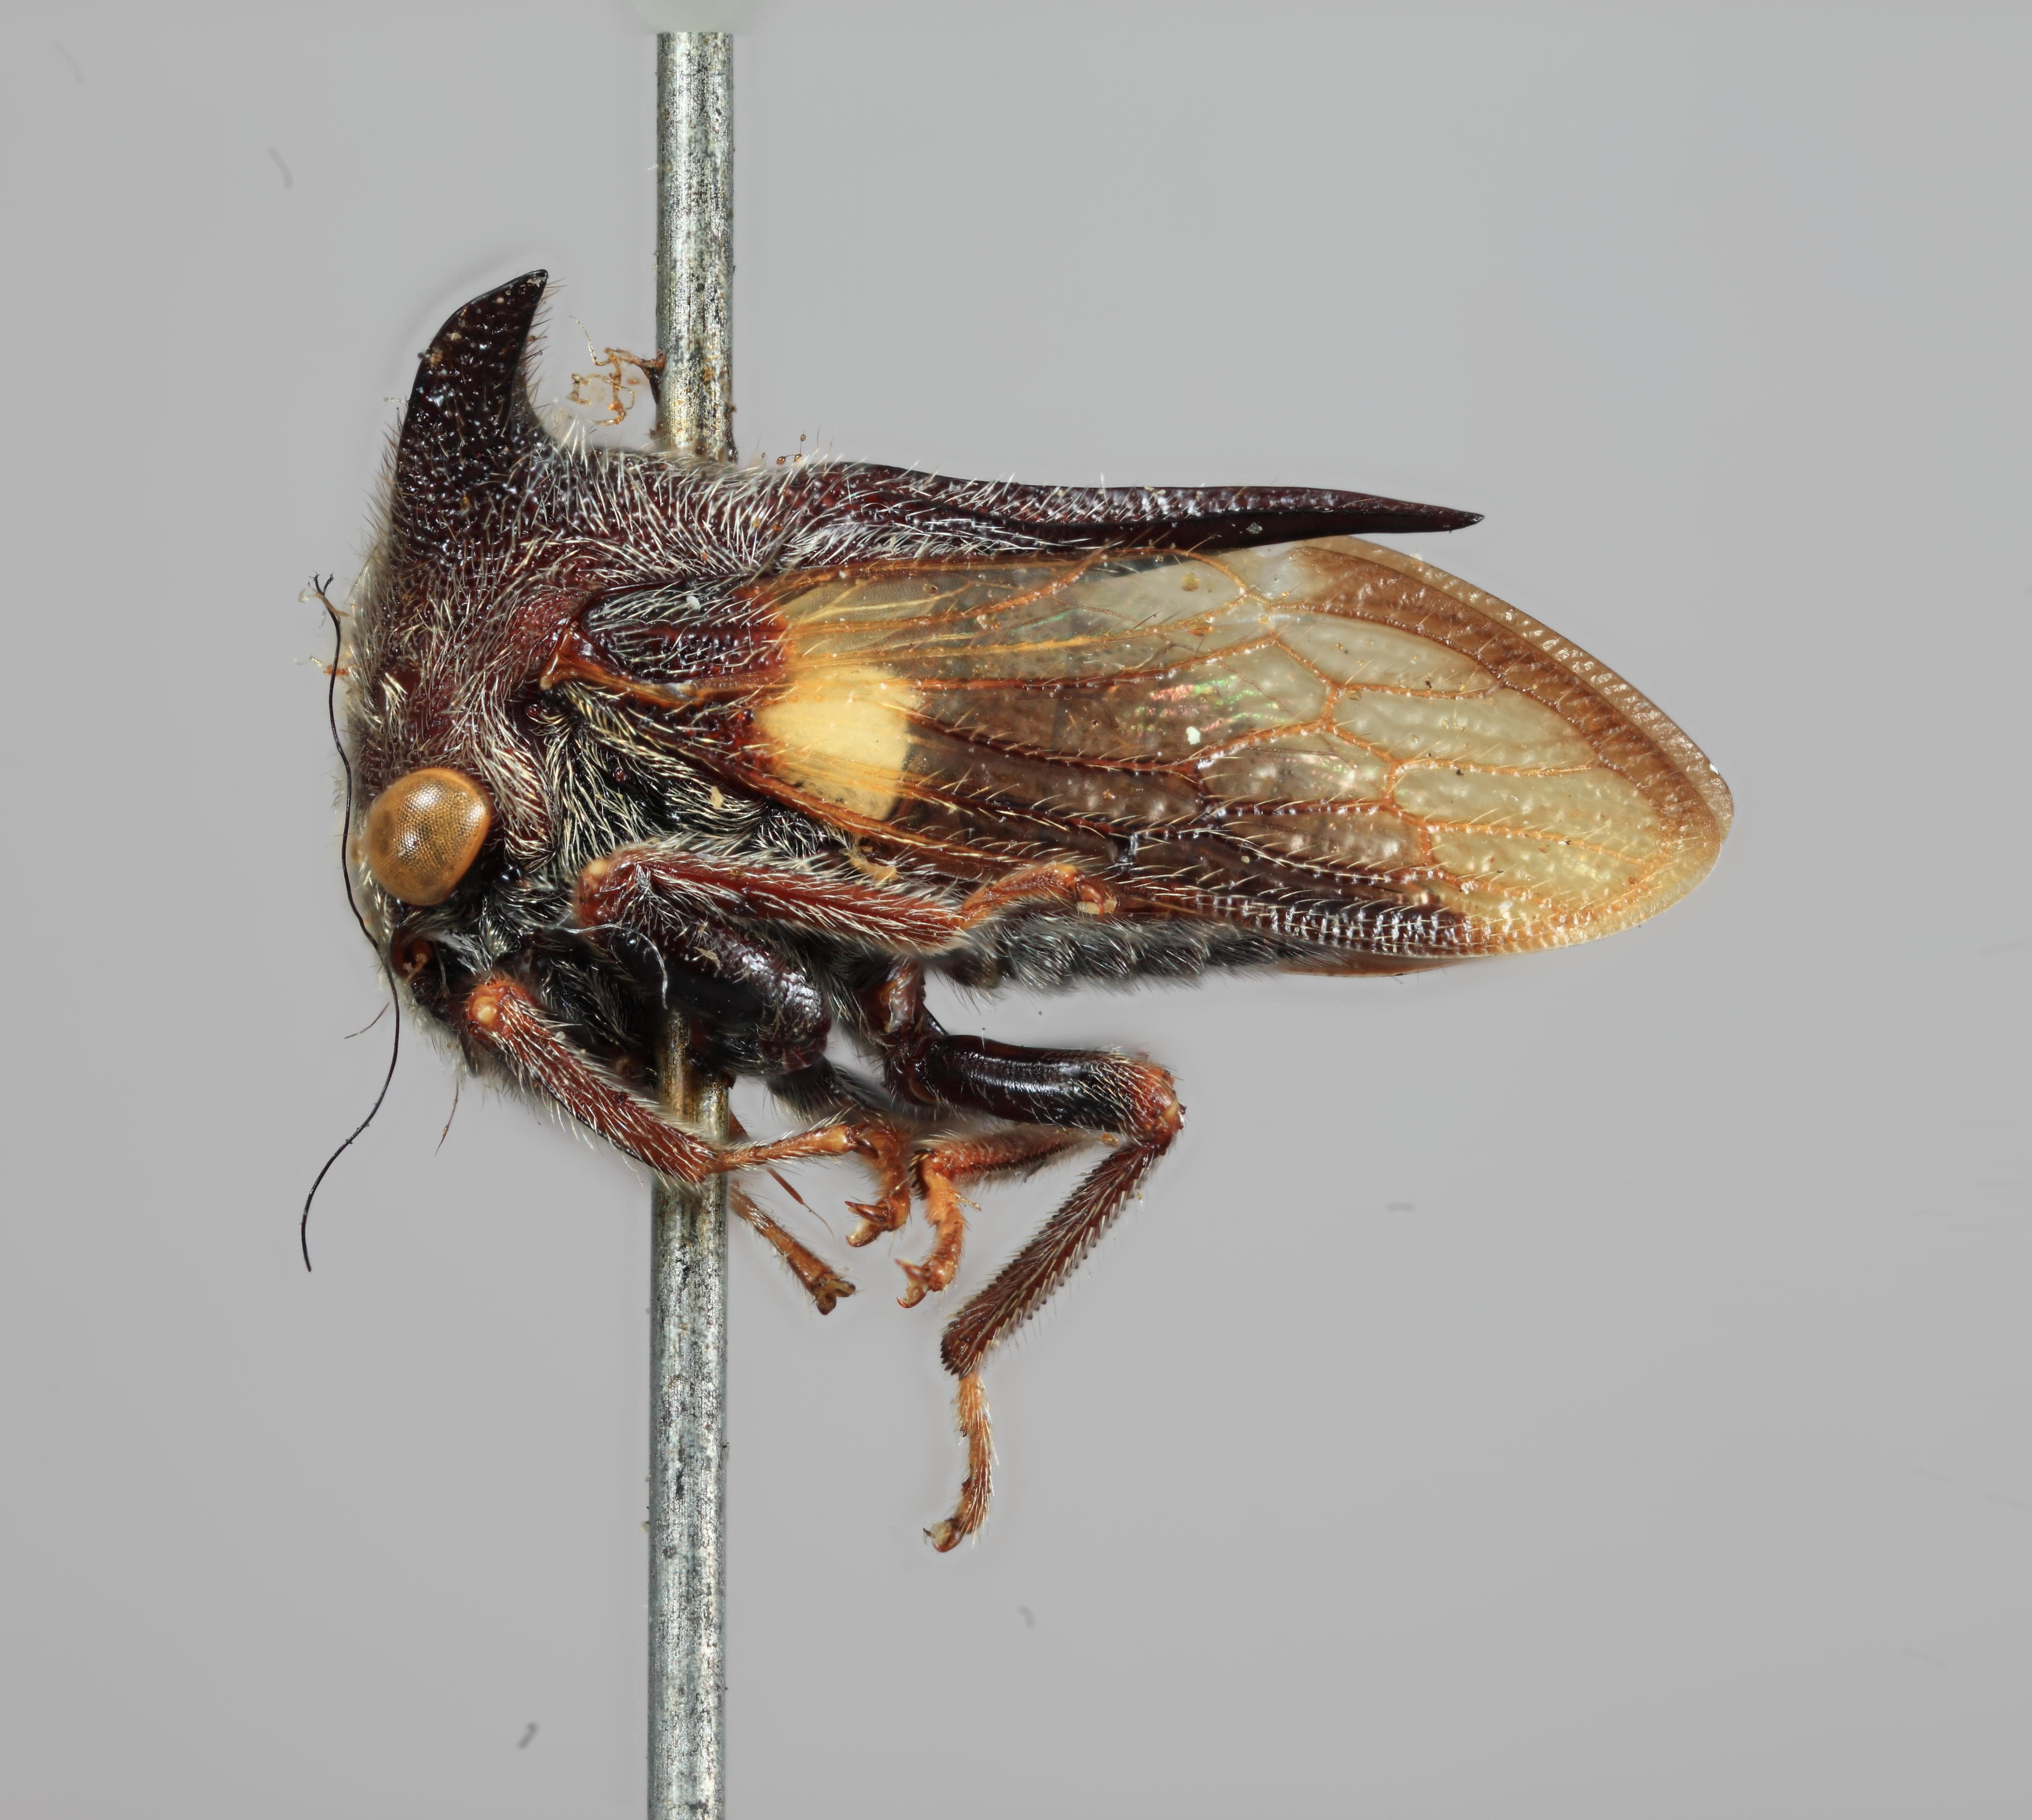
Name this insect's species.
Tricentrus pilinervosus
